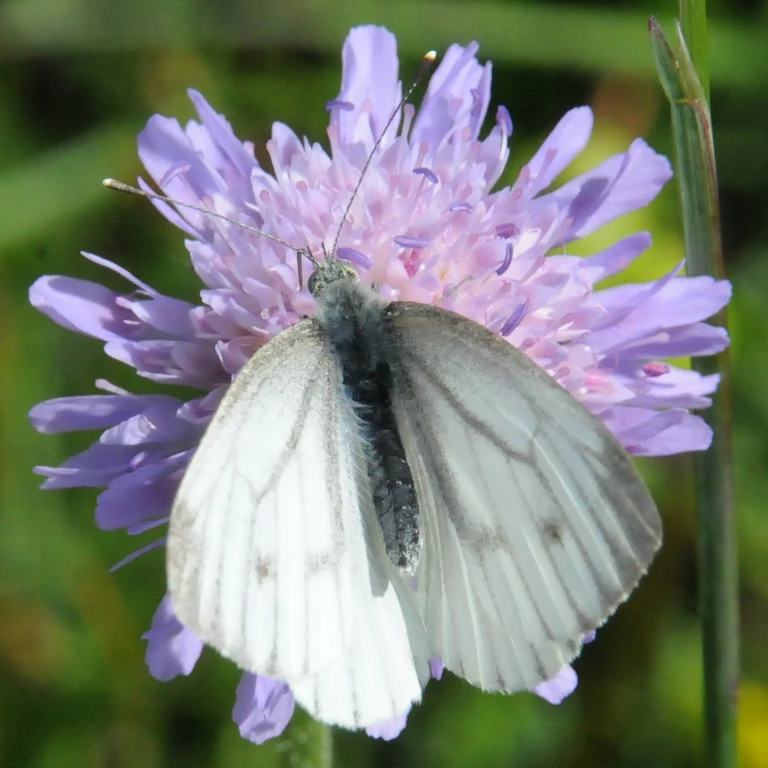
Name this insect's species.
Pieris napi
